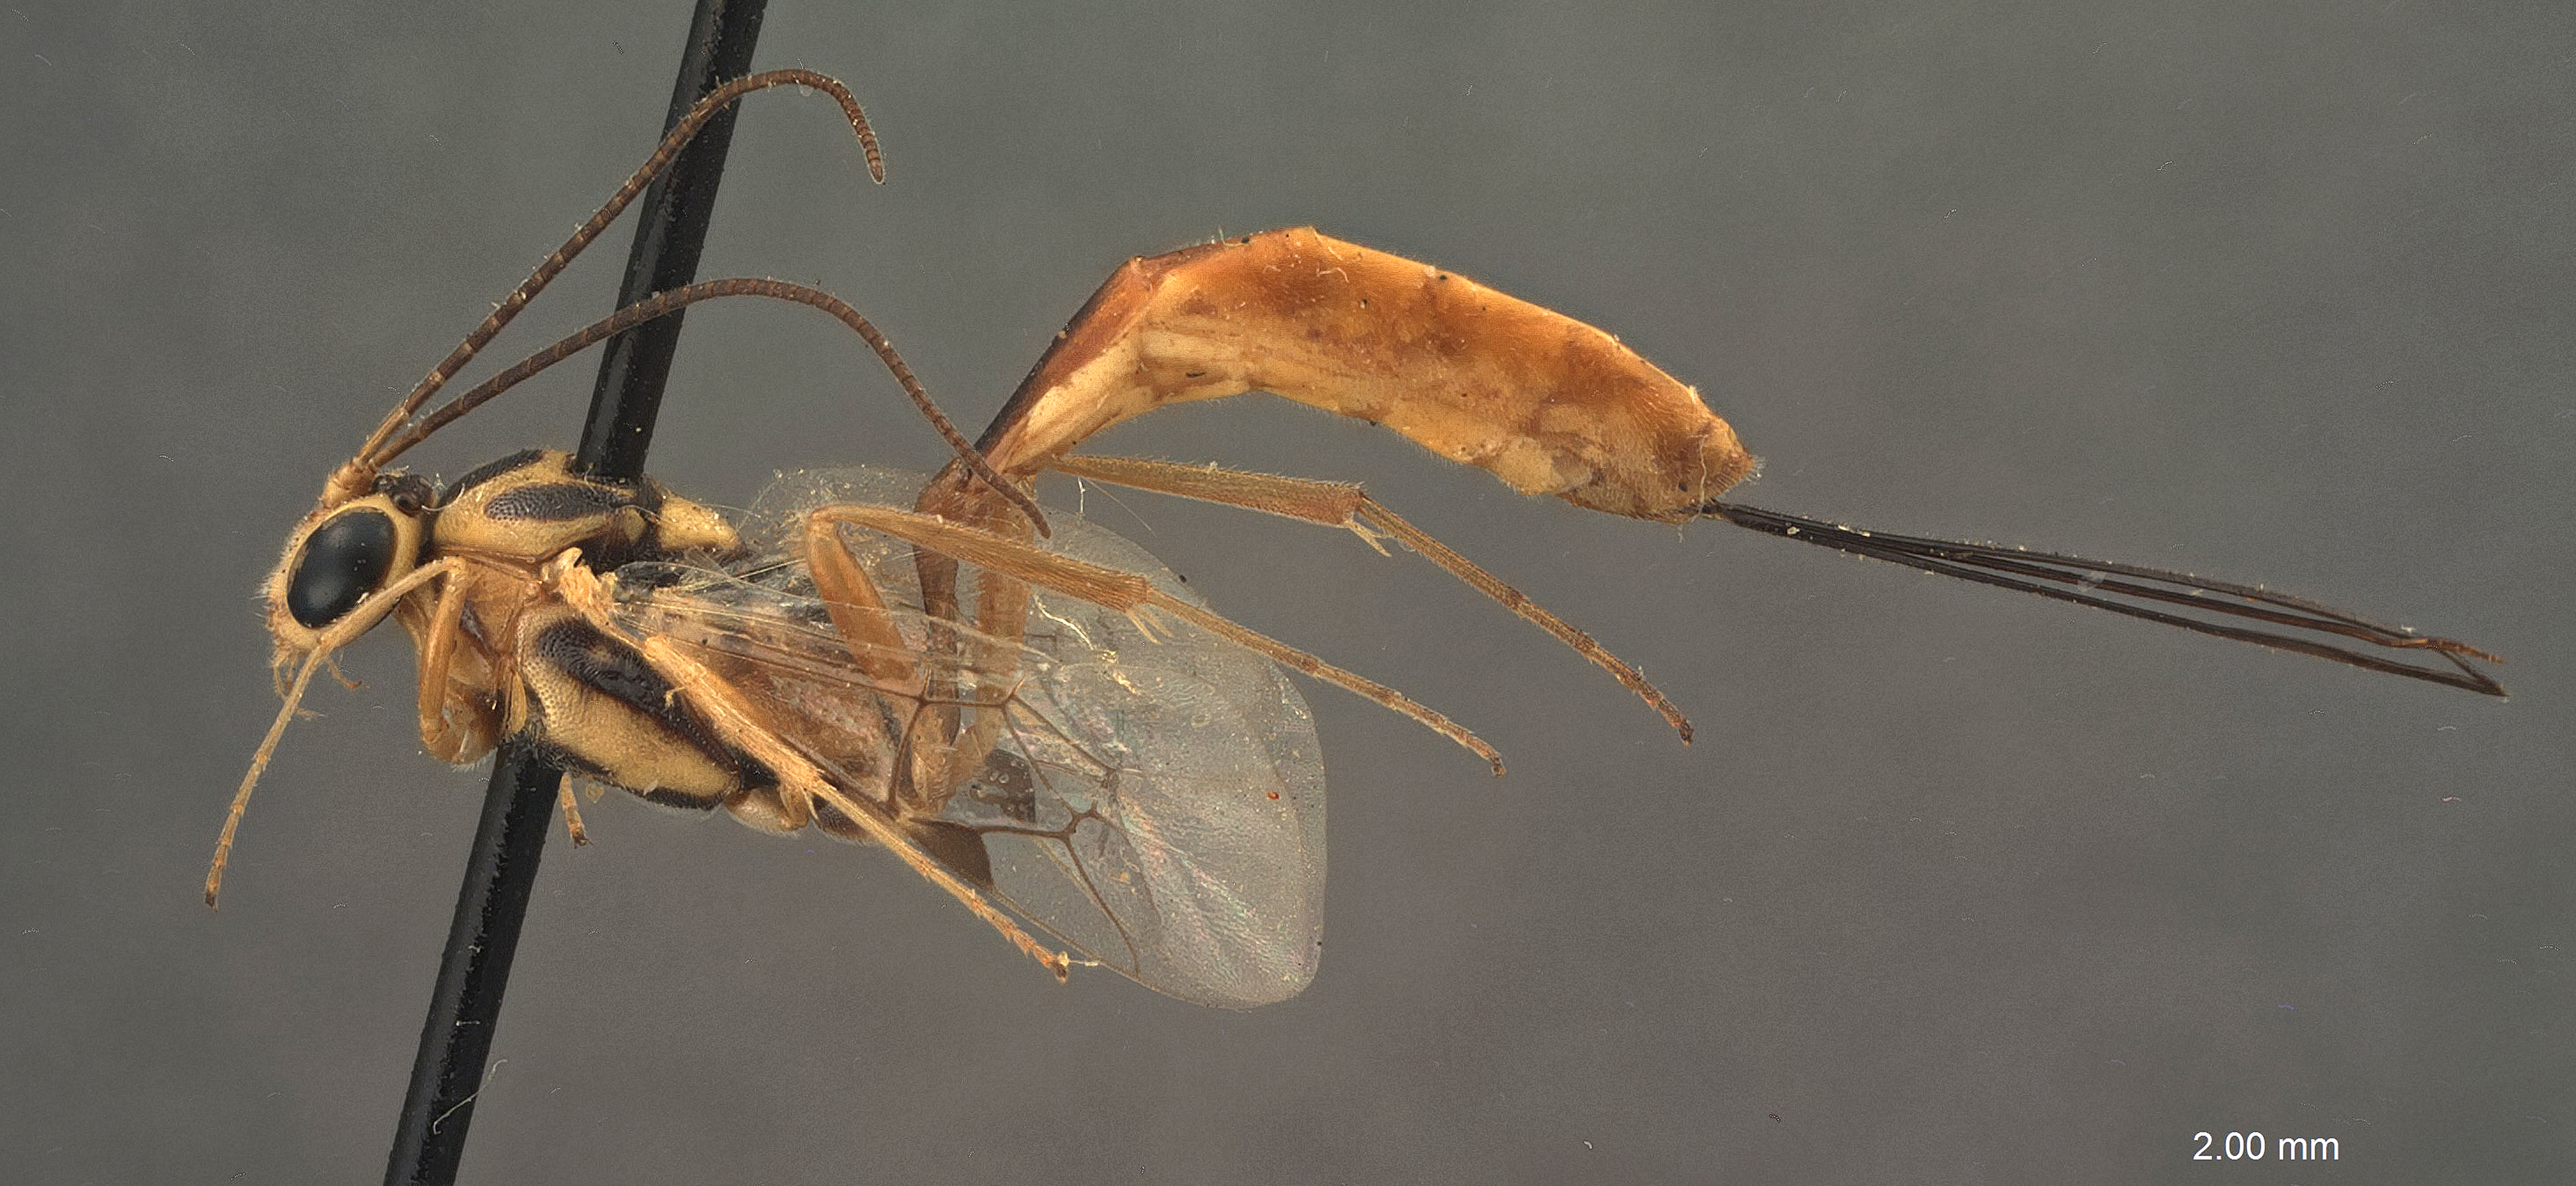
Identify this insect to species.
Cremastus sinuatus
